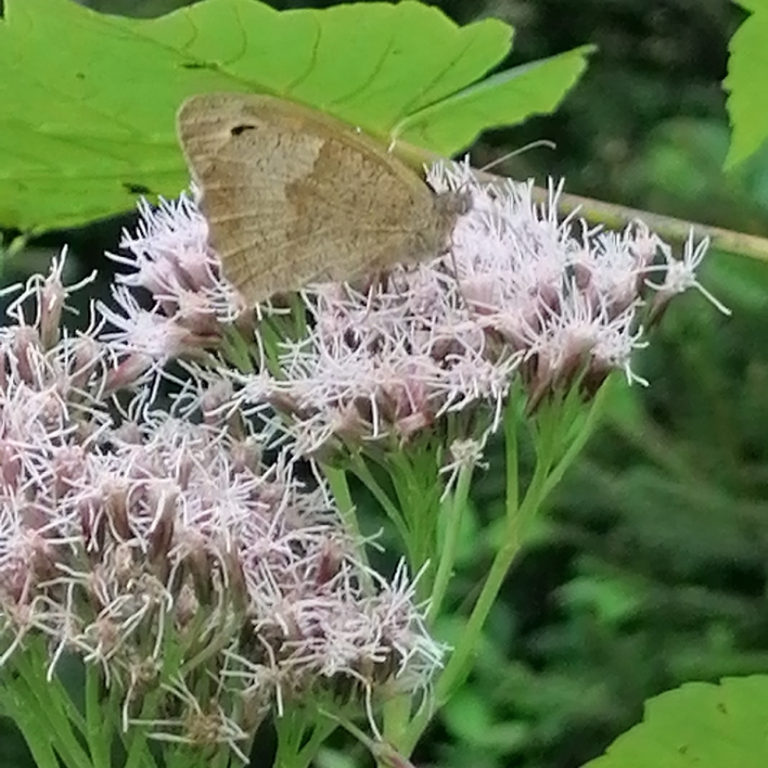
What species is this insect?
Maniola jurtina
